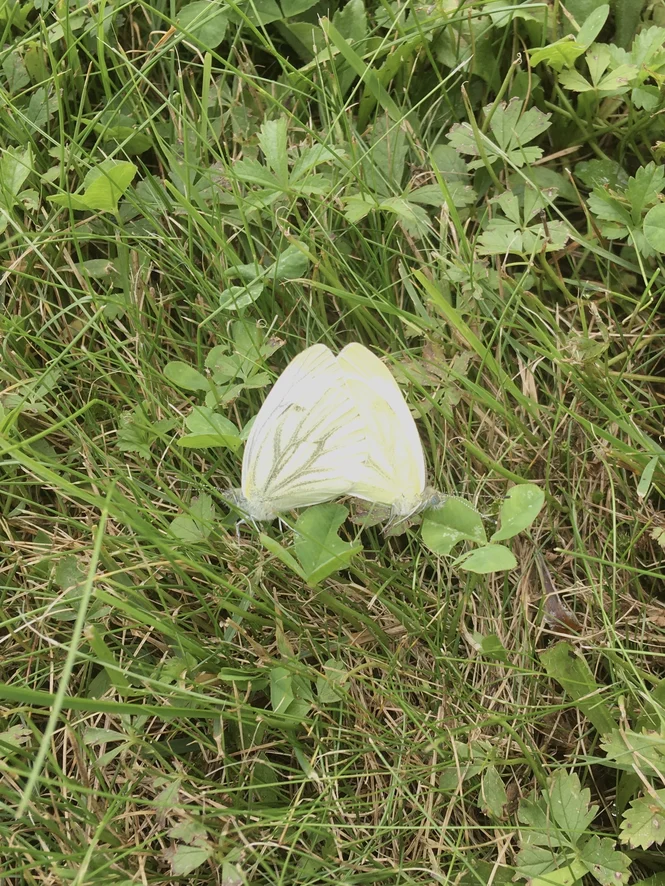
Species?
Pieris napi
